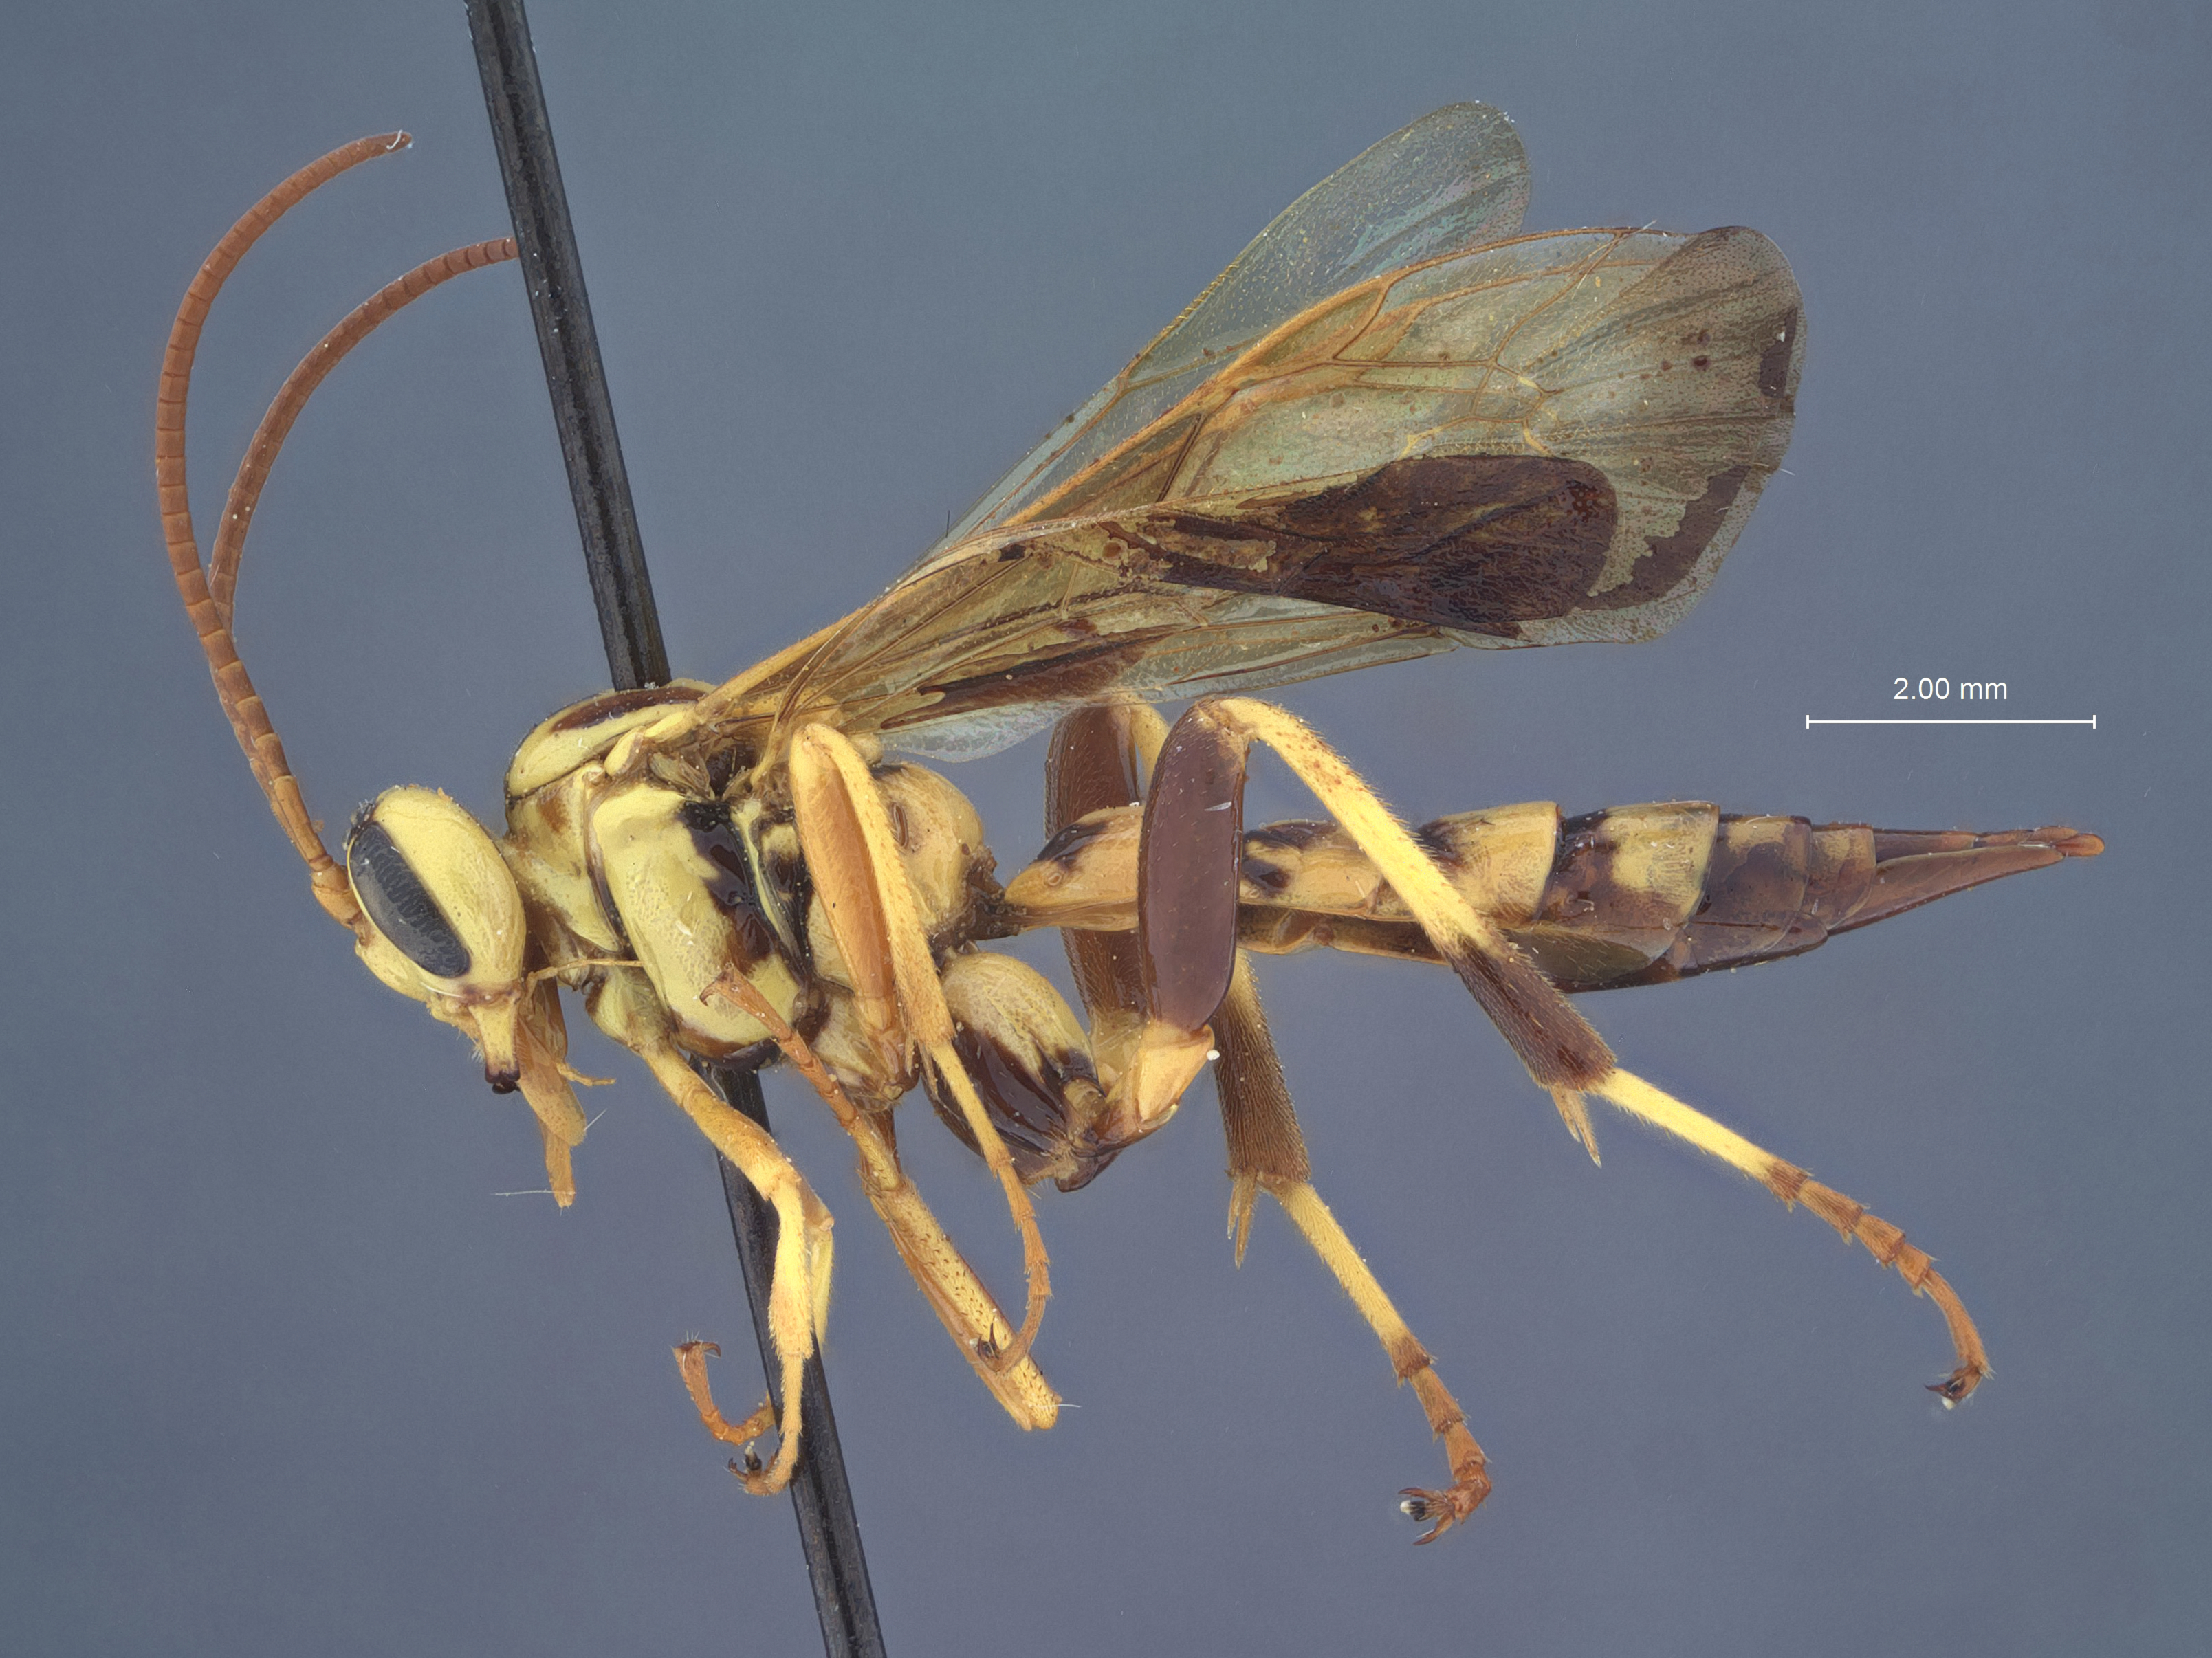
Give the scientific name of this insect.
Ceratogastra ornata
